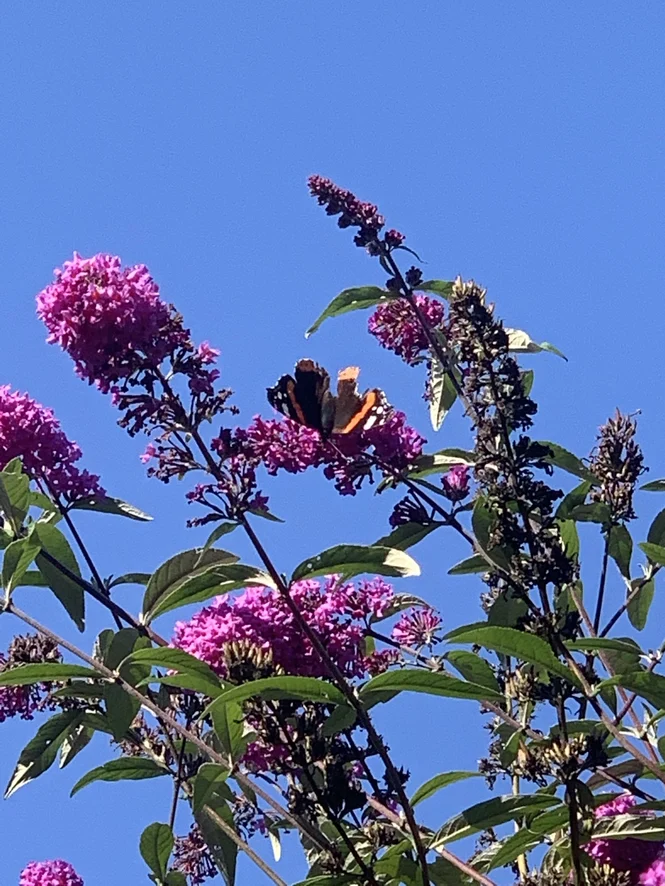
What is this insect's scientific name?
Vanessa atalanta
